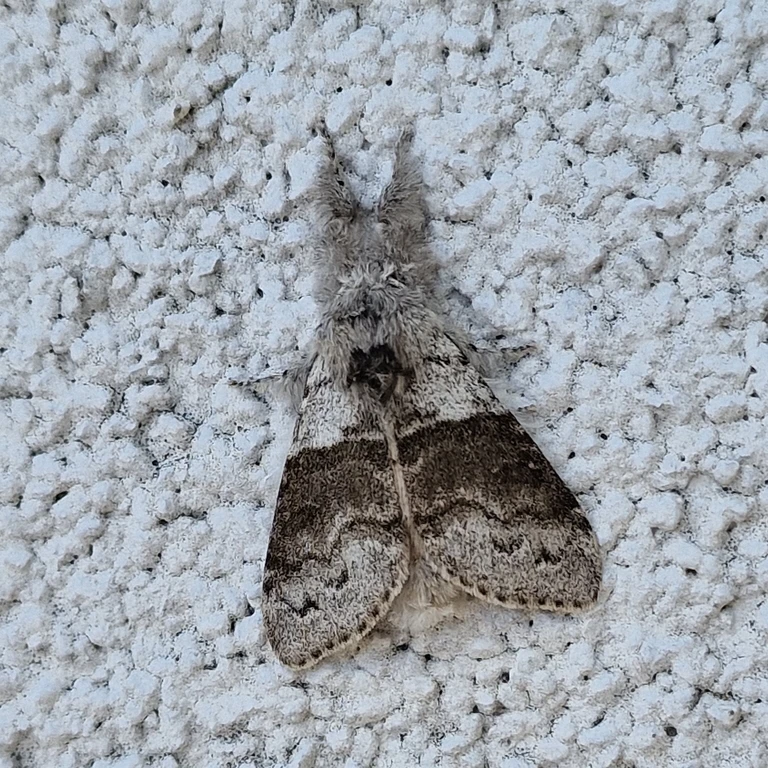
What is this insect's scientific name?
Calliteara pudibunda
